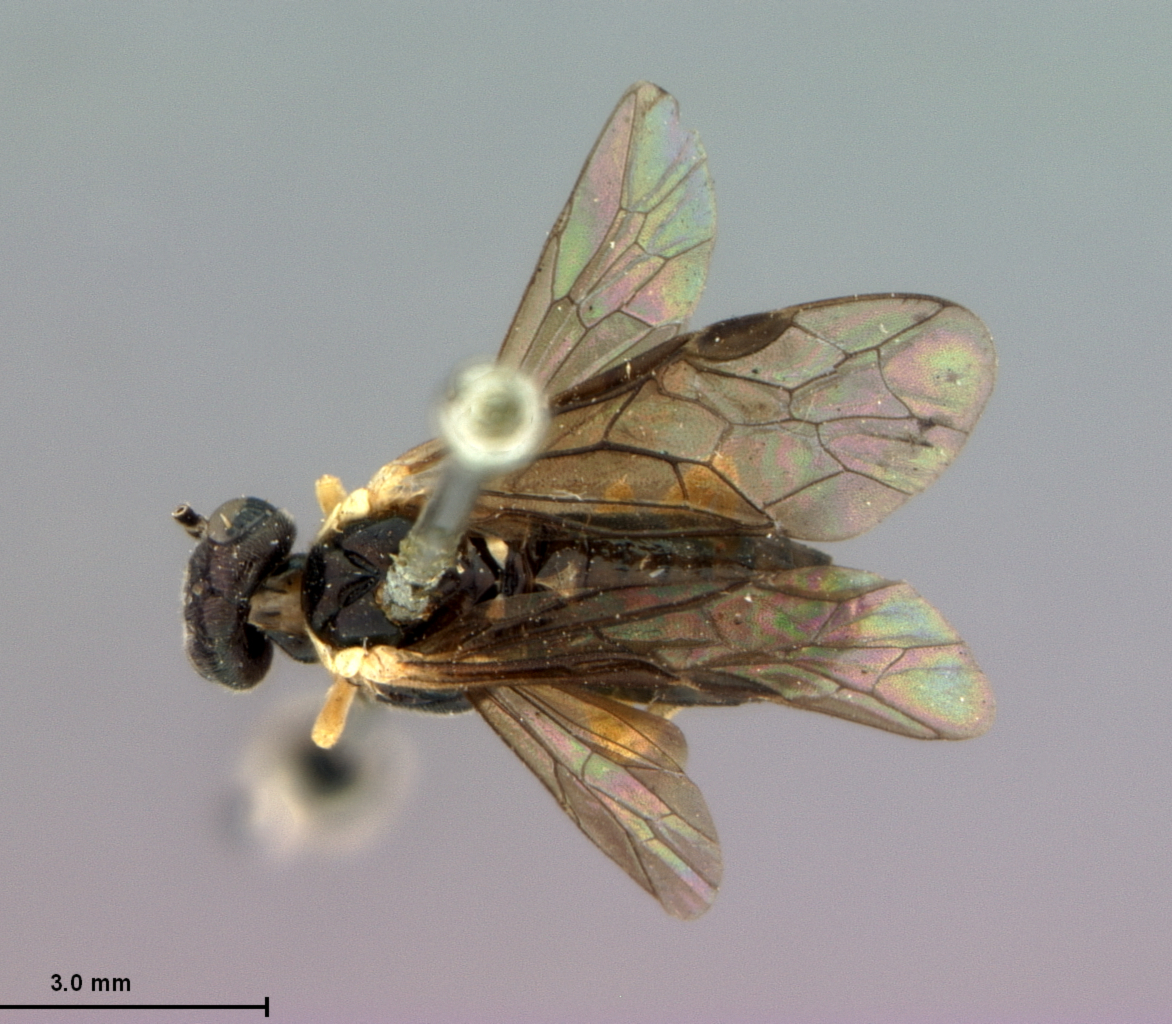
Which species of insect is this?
Aneugmenus flavitarsis
